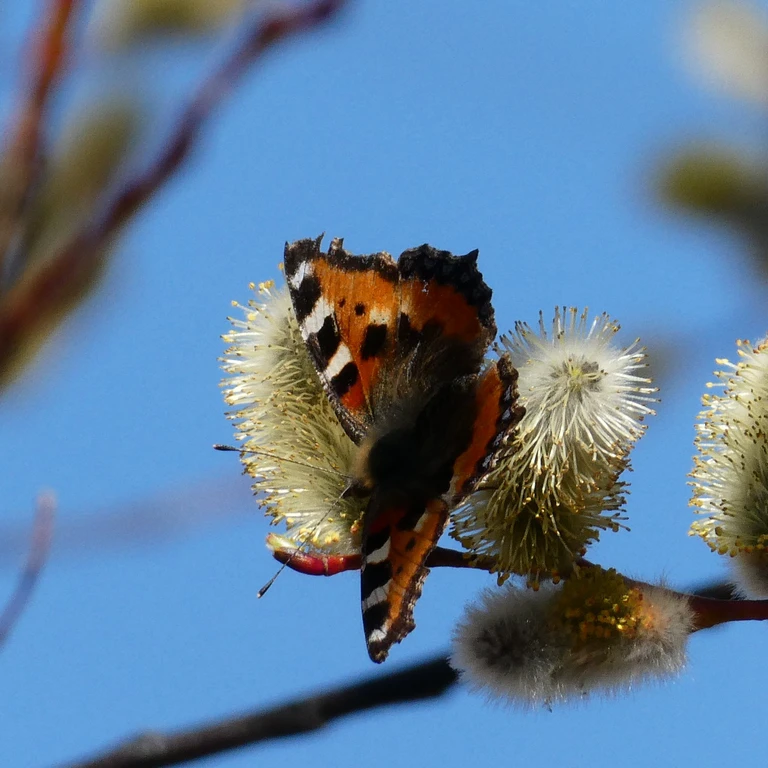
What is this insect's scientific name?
Aglais urticae
